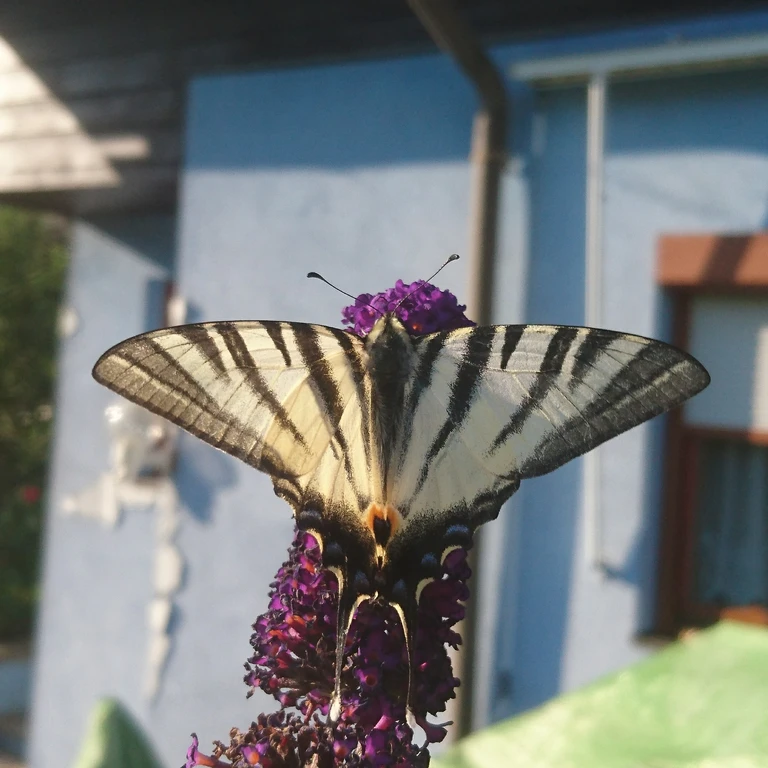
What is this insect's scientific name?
Iphiclides podalirius
